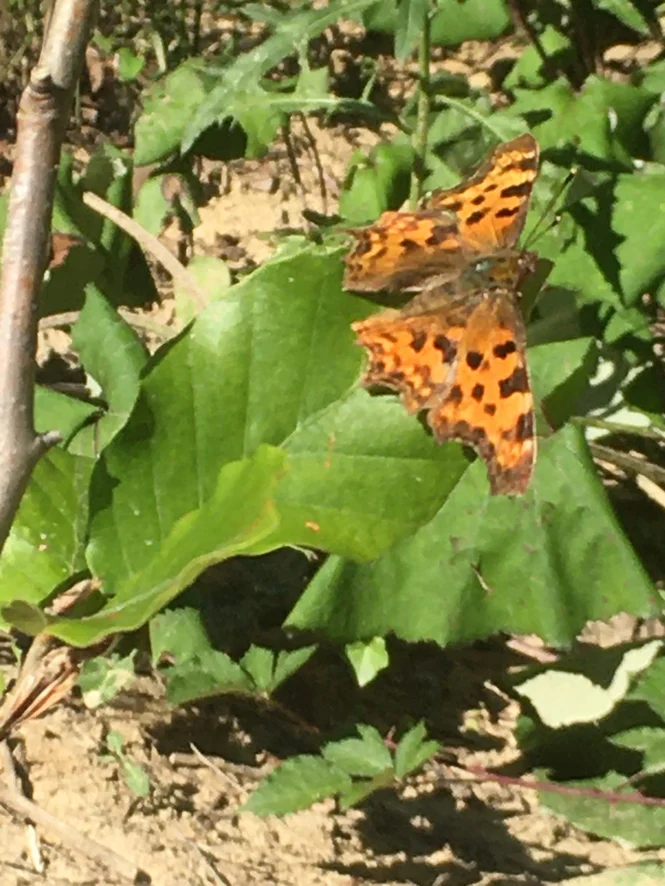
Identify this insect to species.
Polygonia c-album
